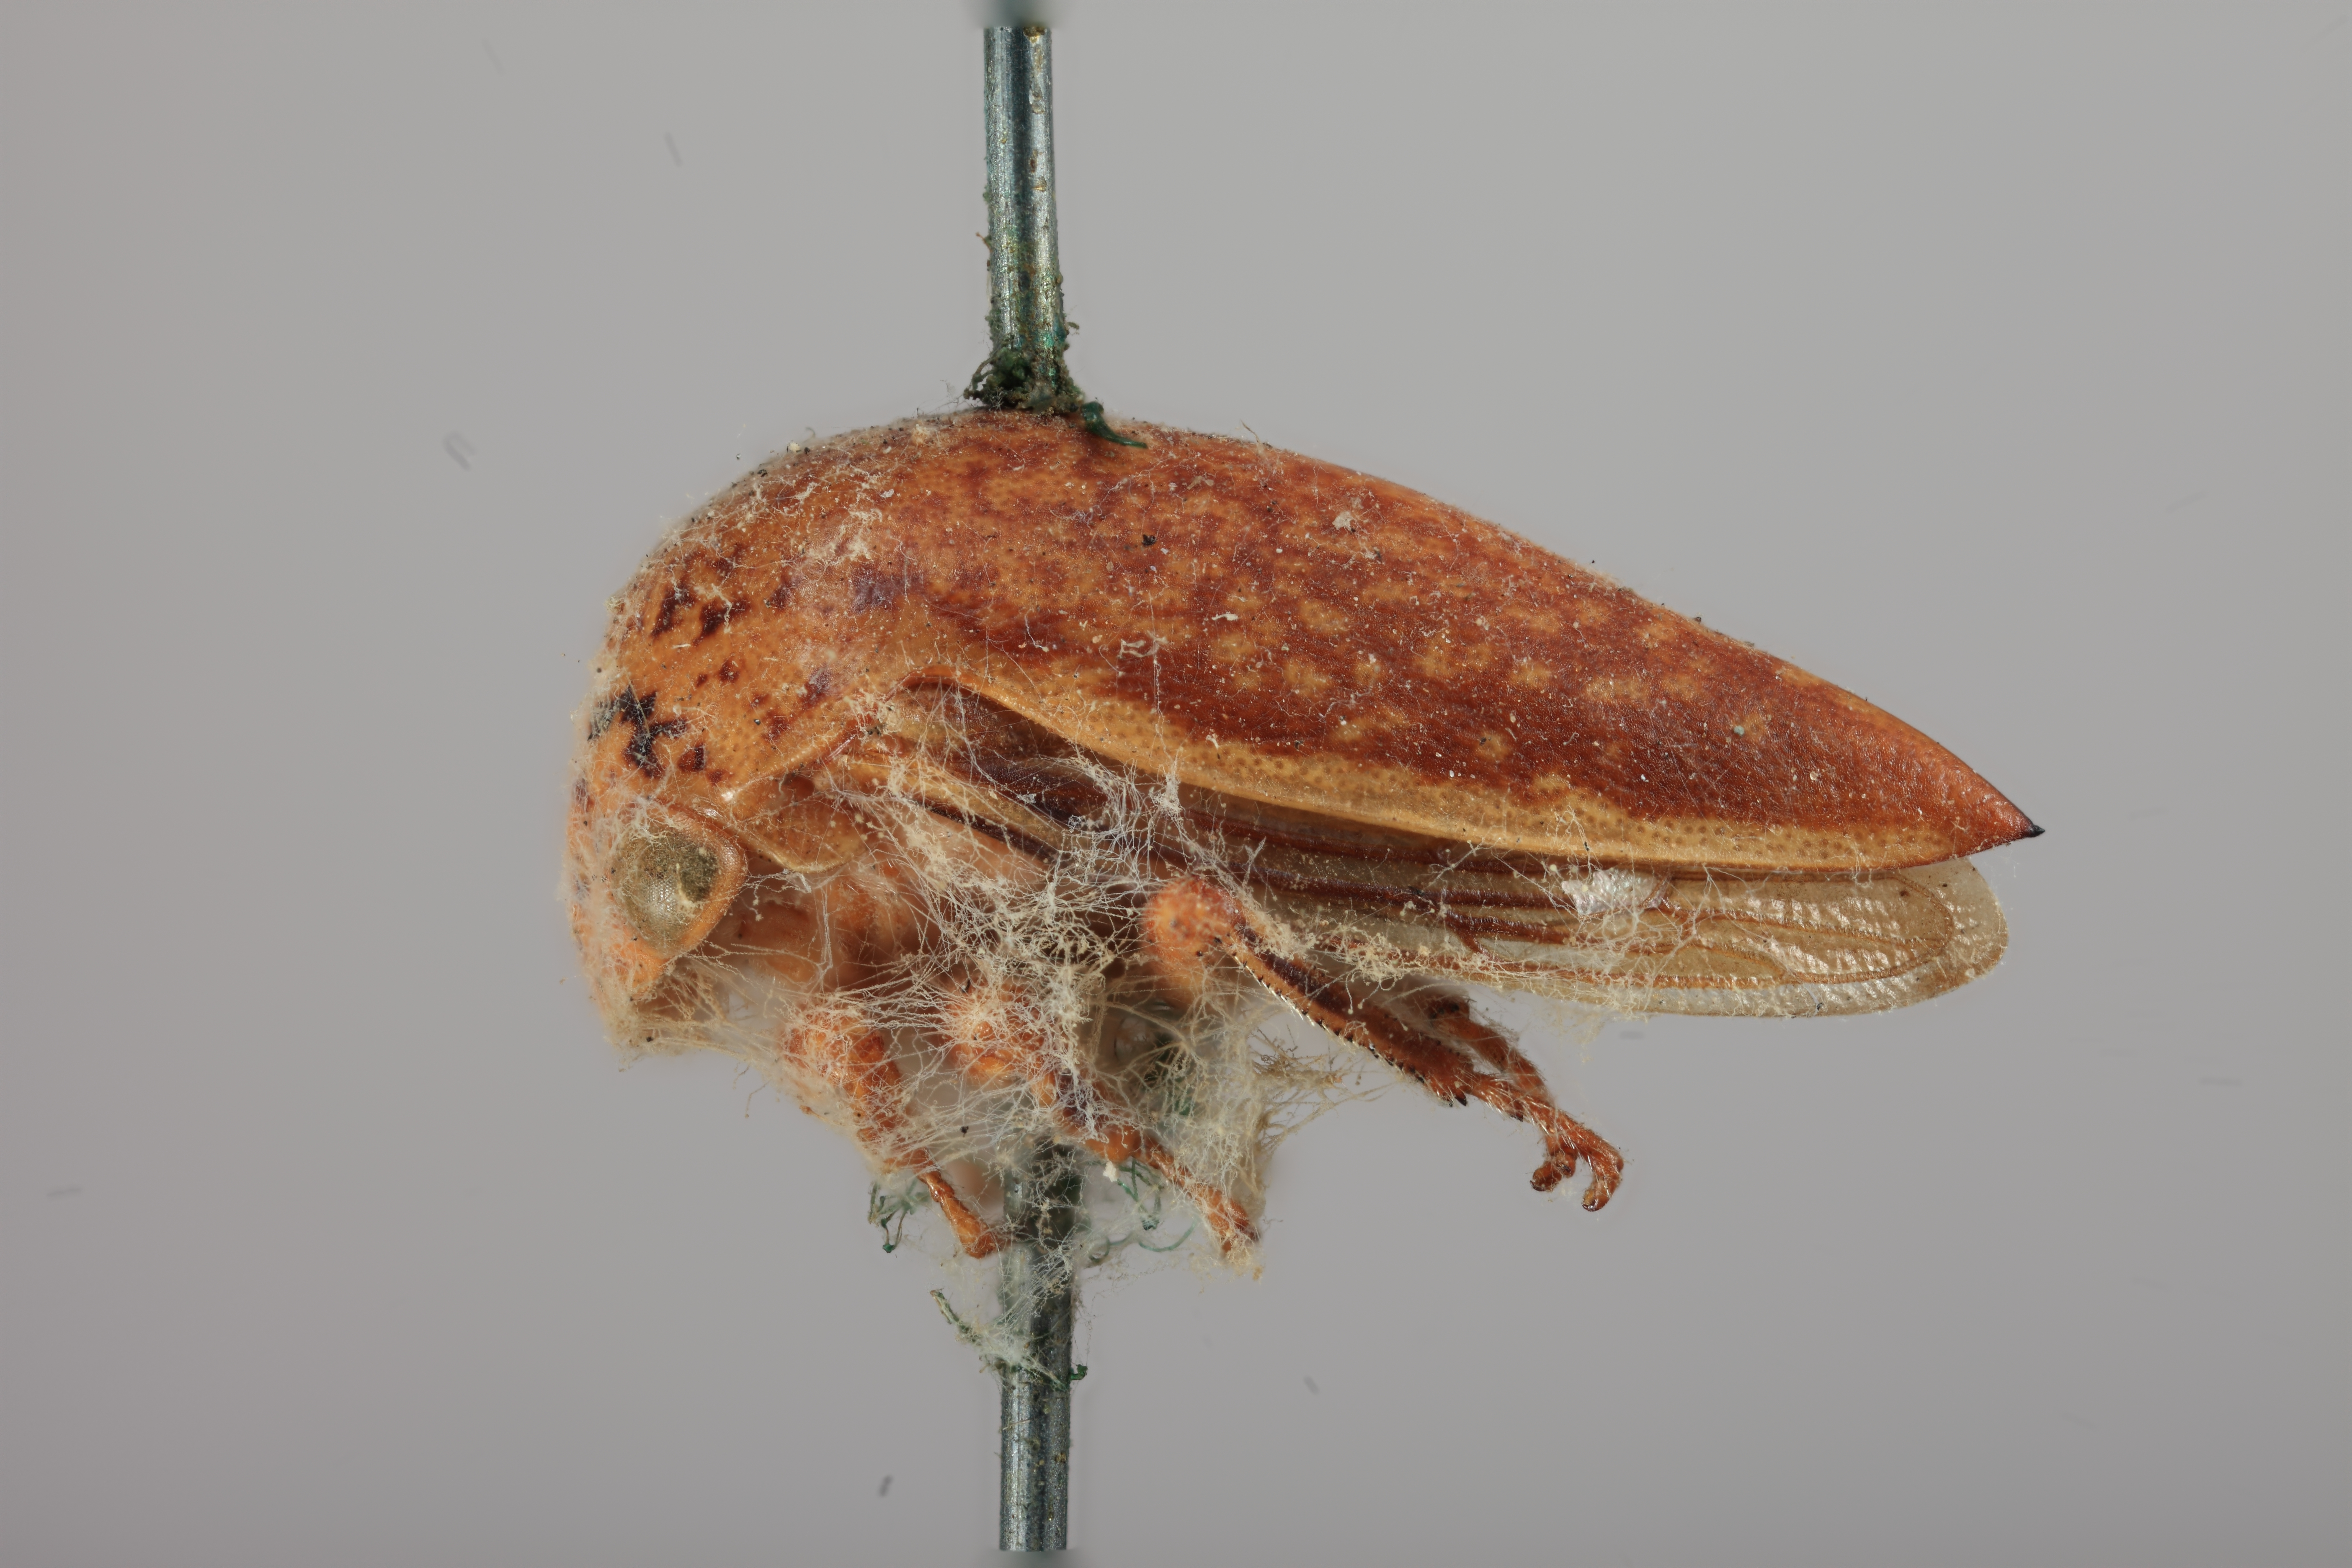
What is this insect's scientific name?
Stictopelta marmorata
